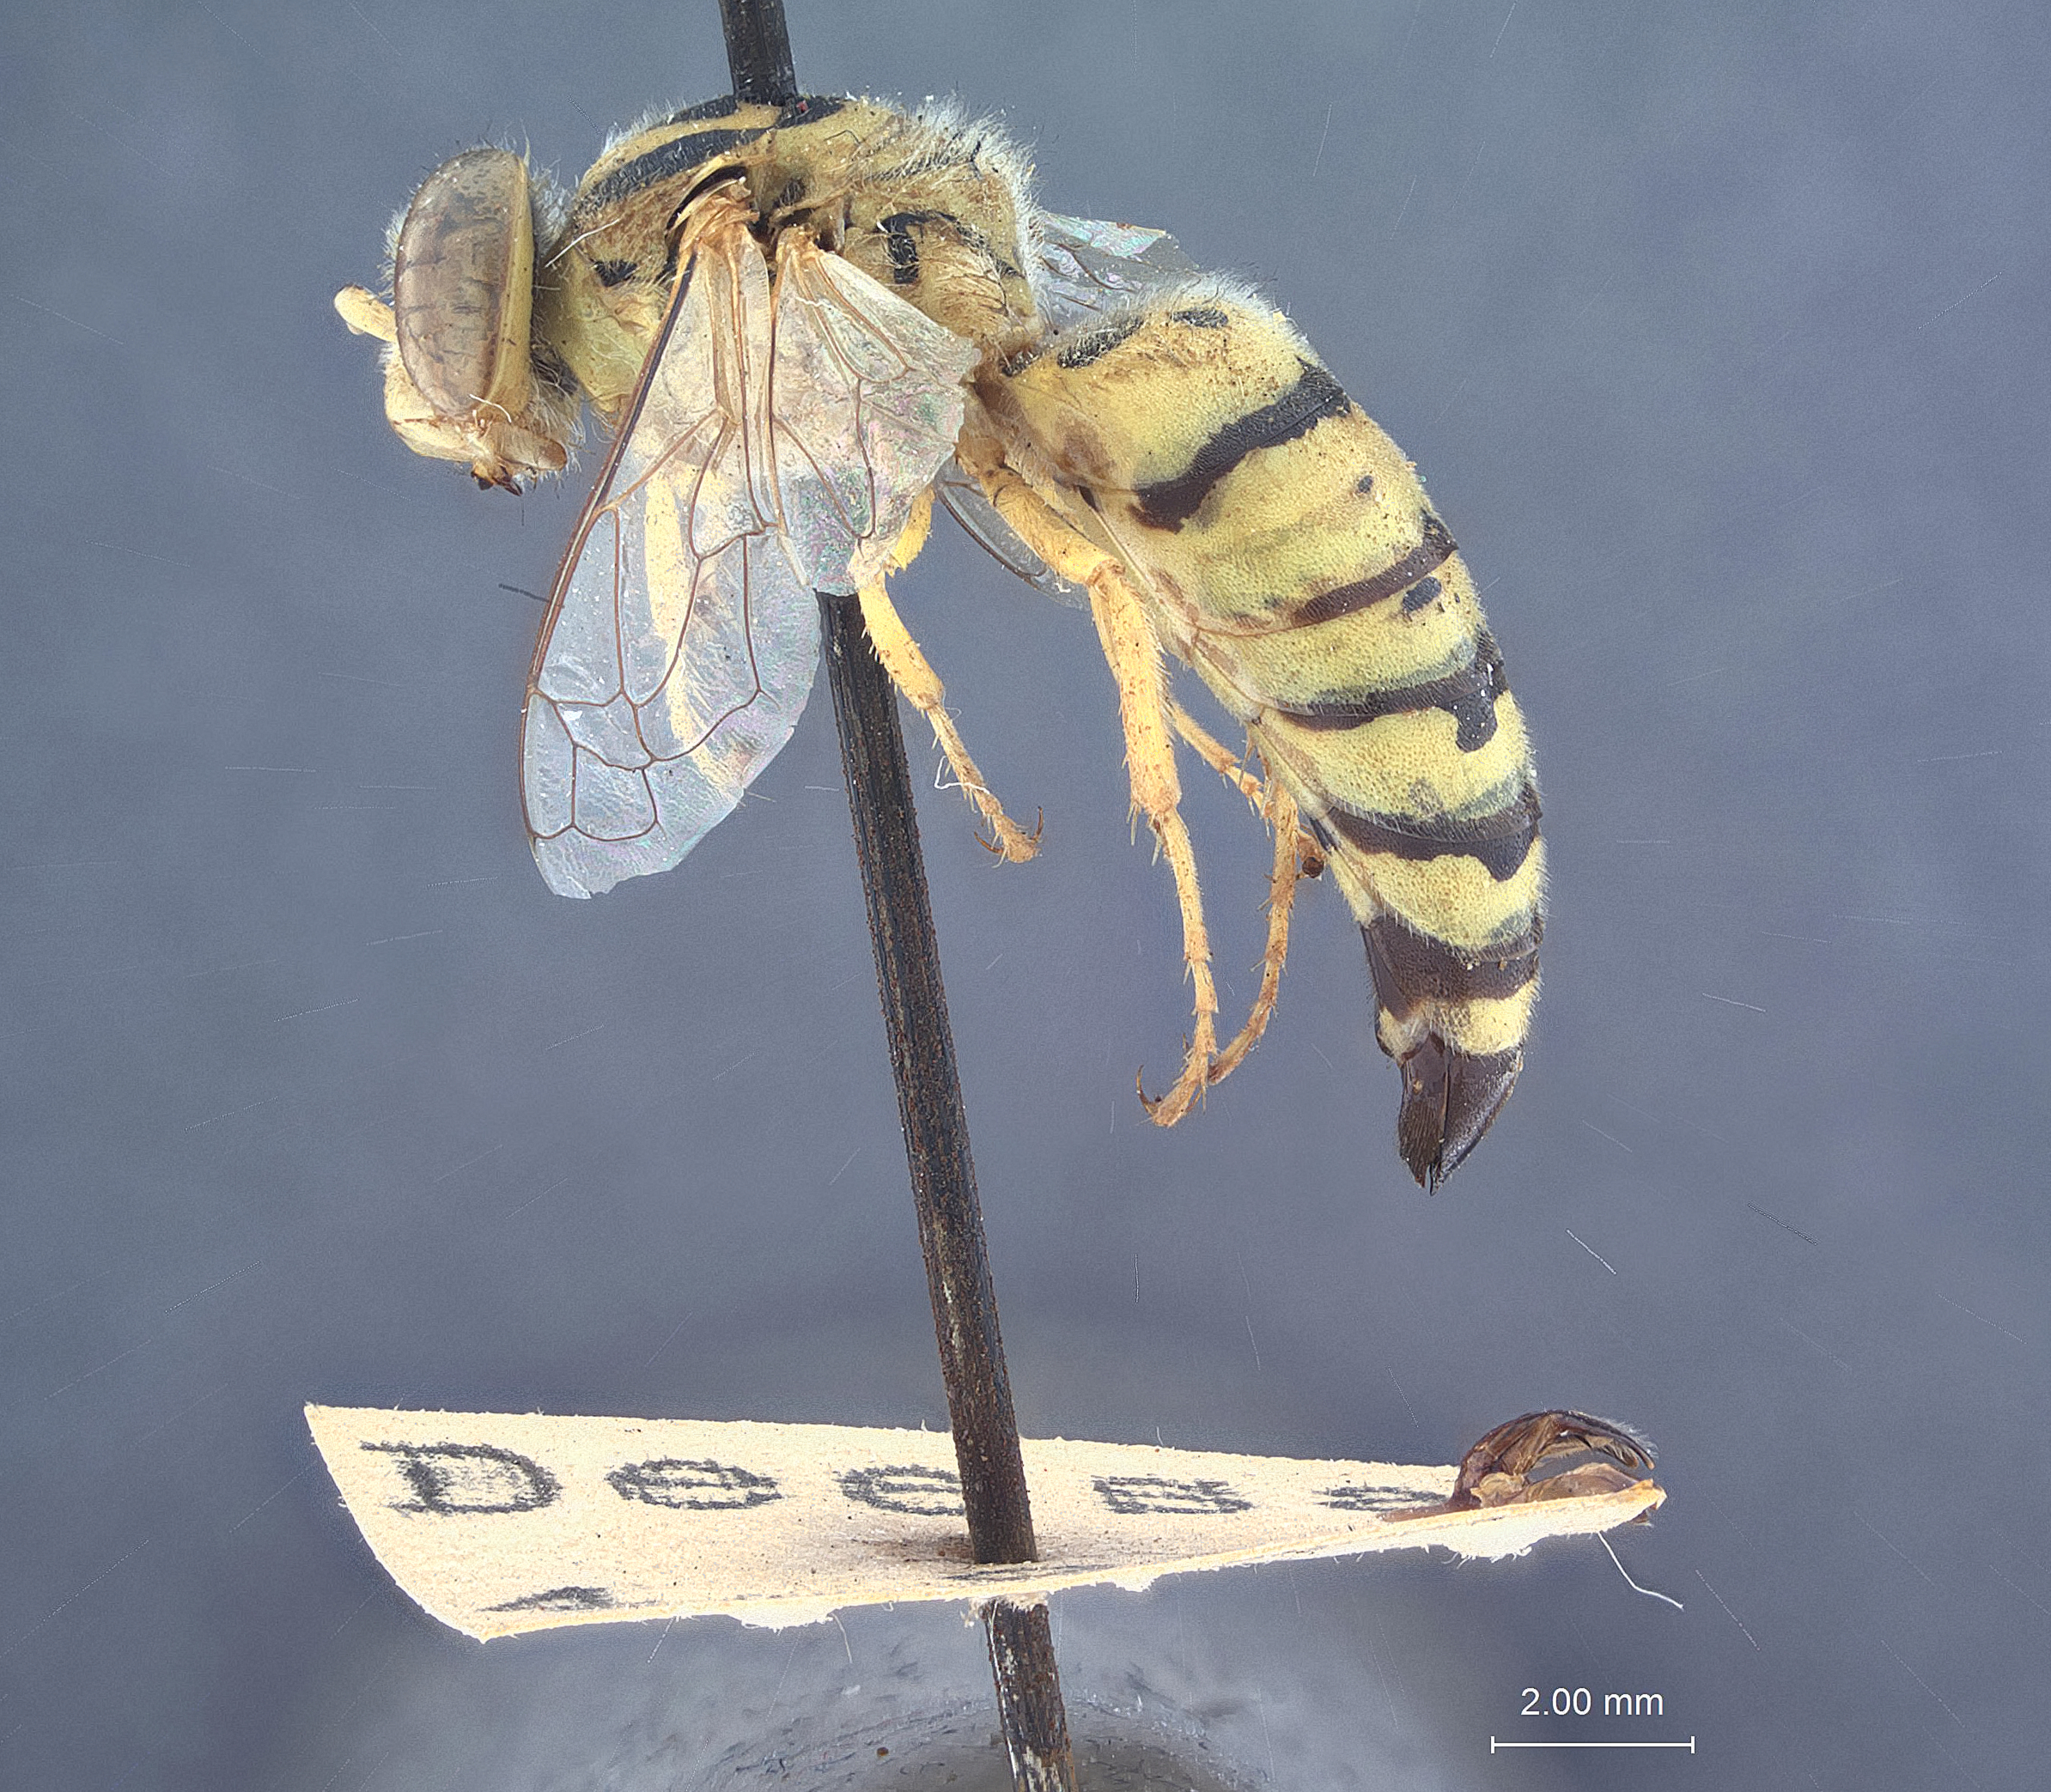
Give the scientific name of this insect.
Bembix seculata
